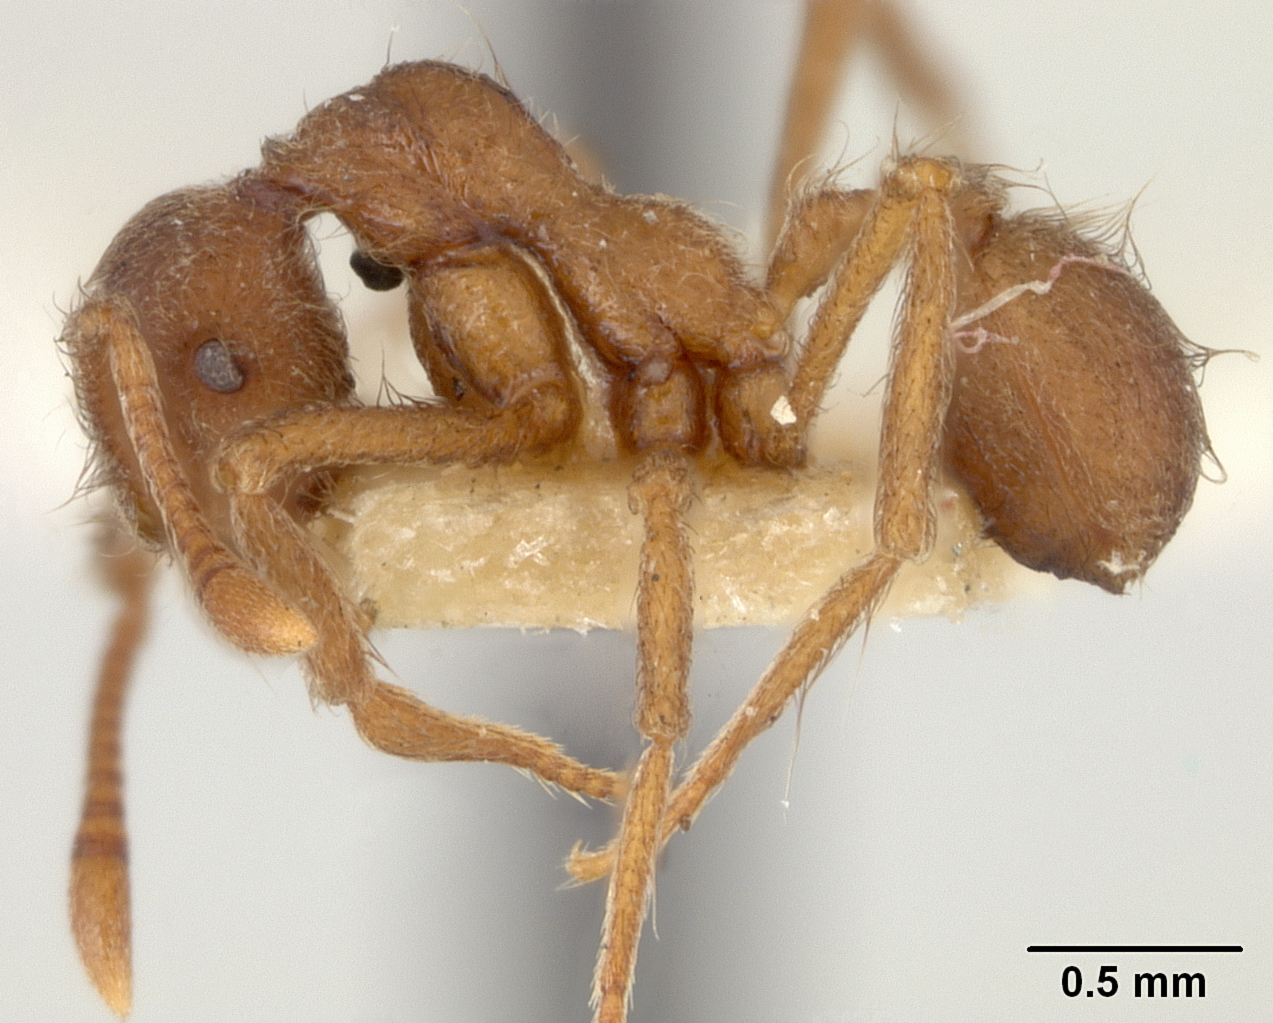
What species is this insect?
Apterostigma abdita
